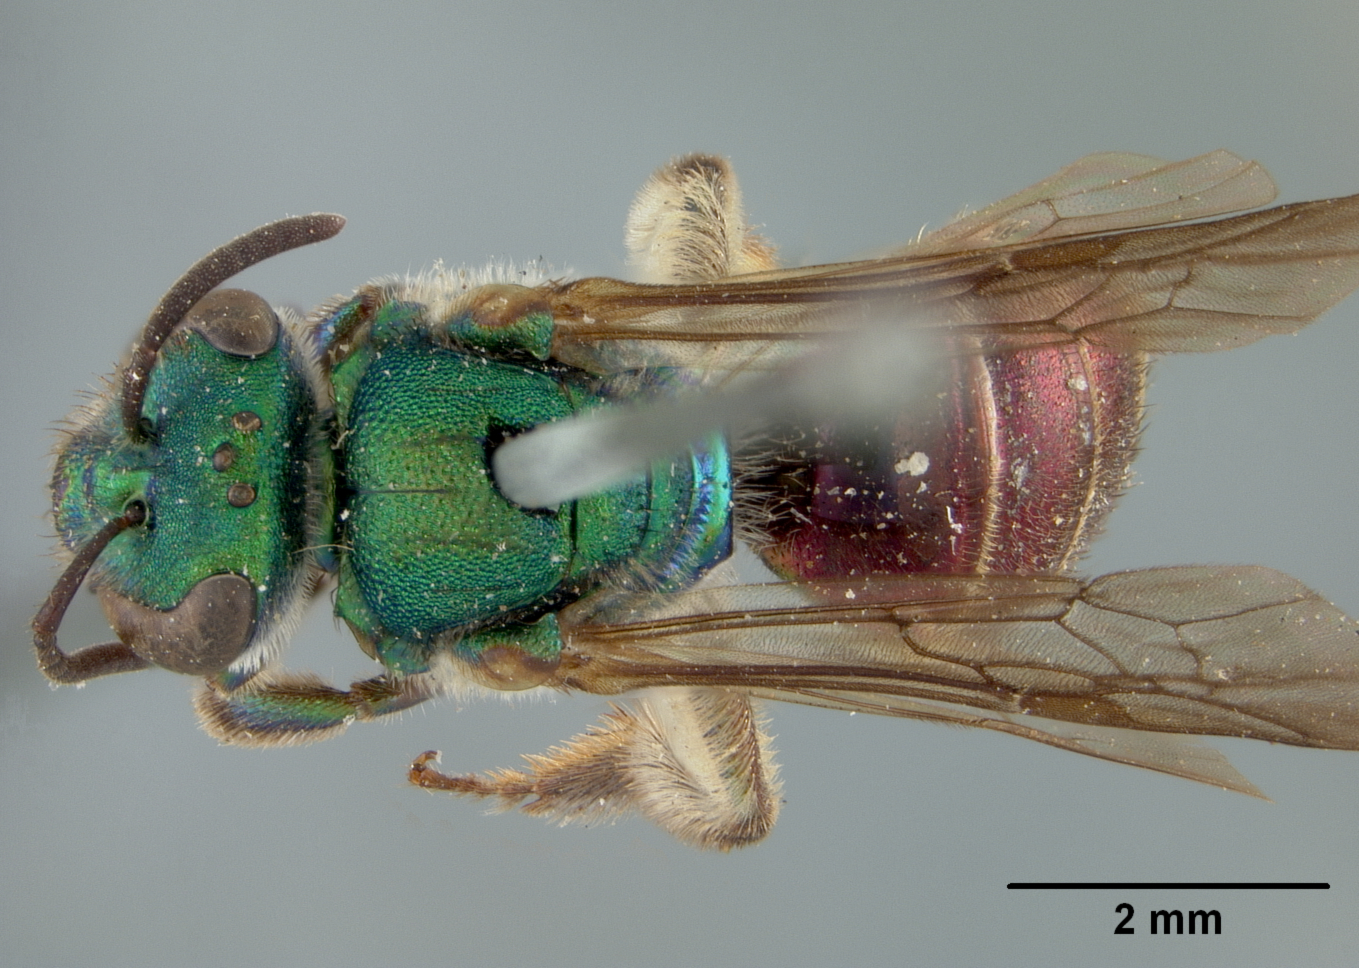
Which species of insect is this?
Augochlora subignita
